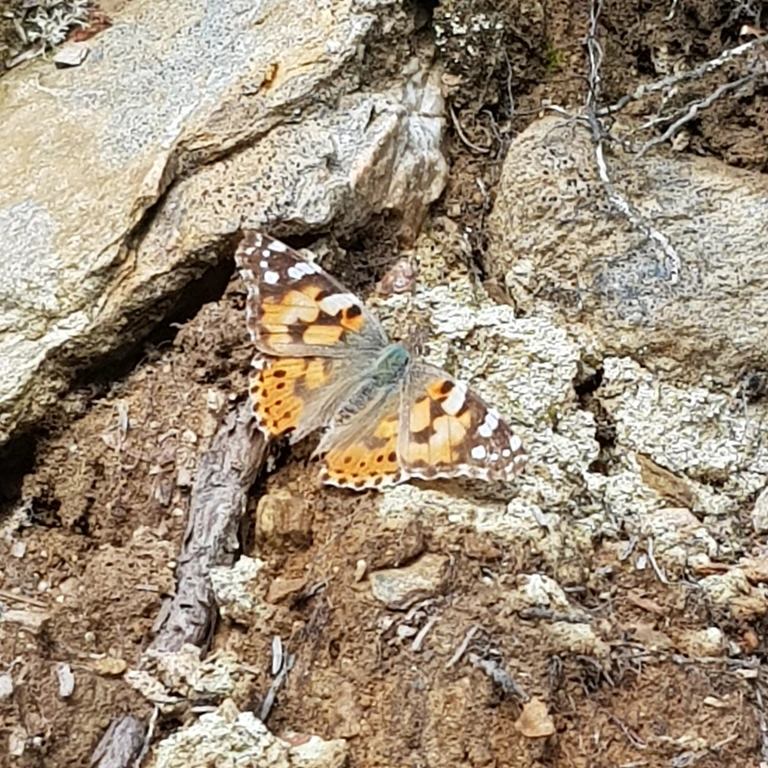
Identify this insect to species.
Vanessa cardui
